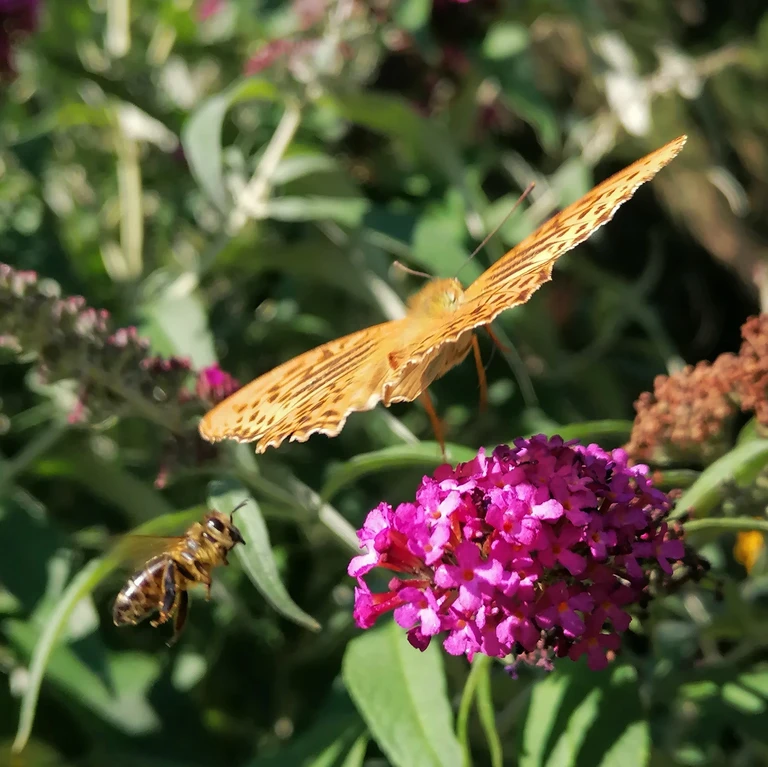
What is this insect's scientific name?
Argynnis paphia
